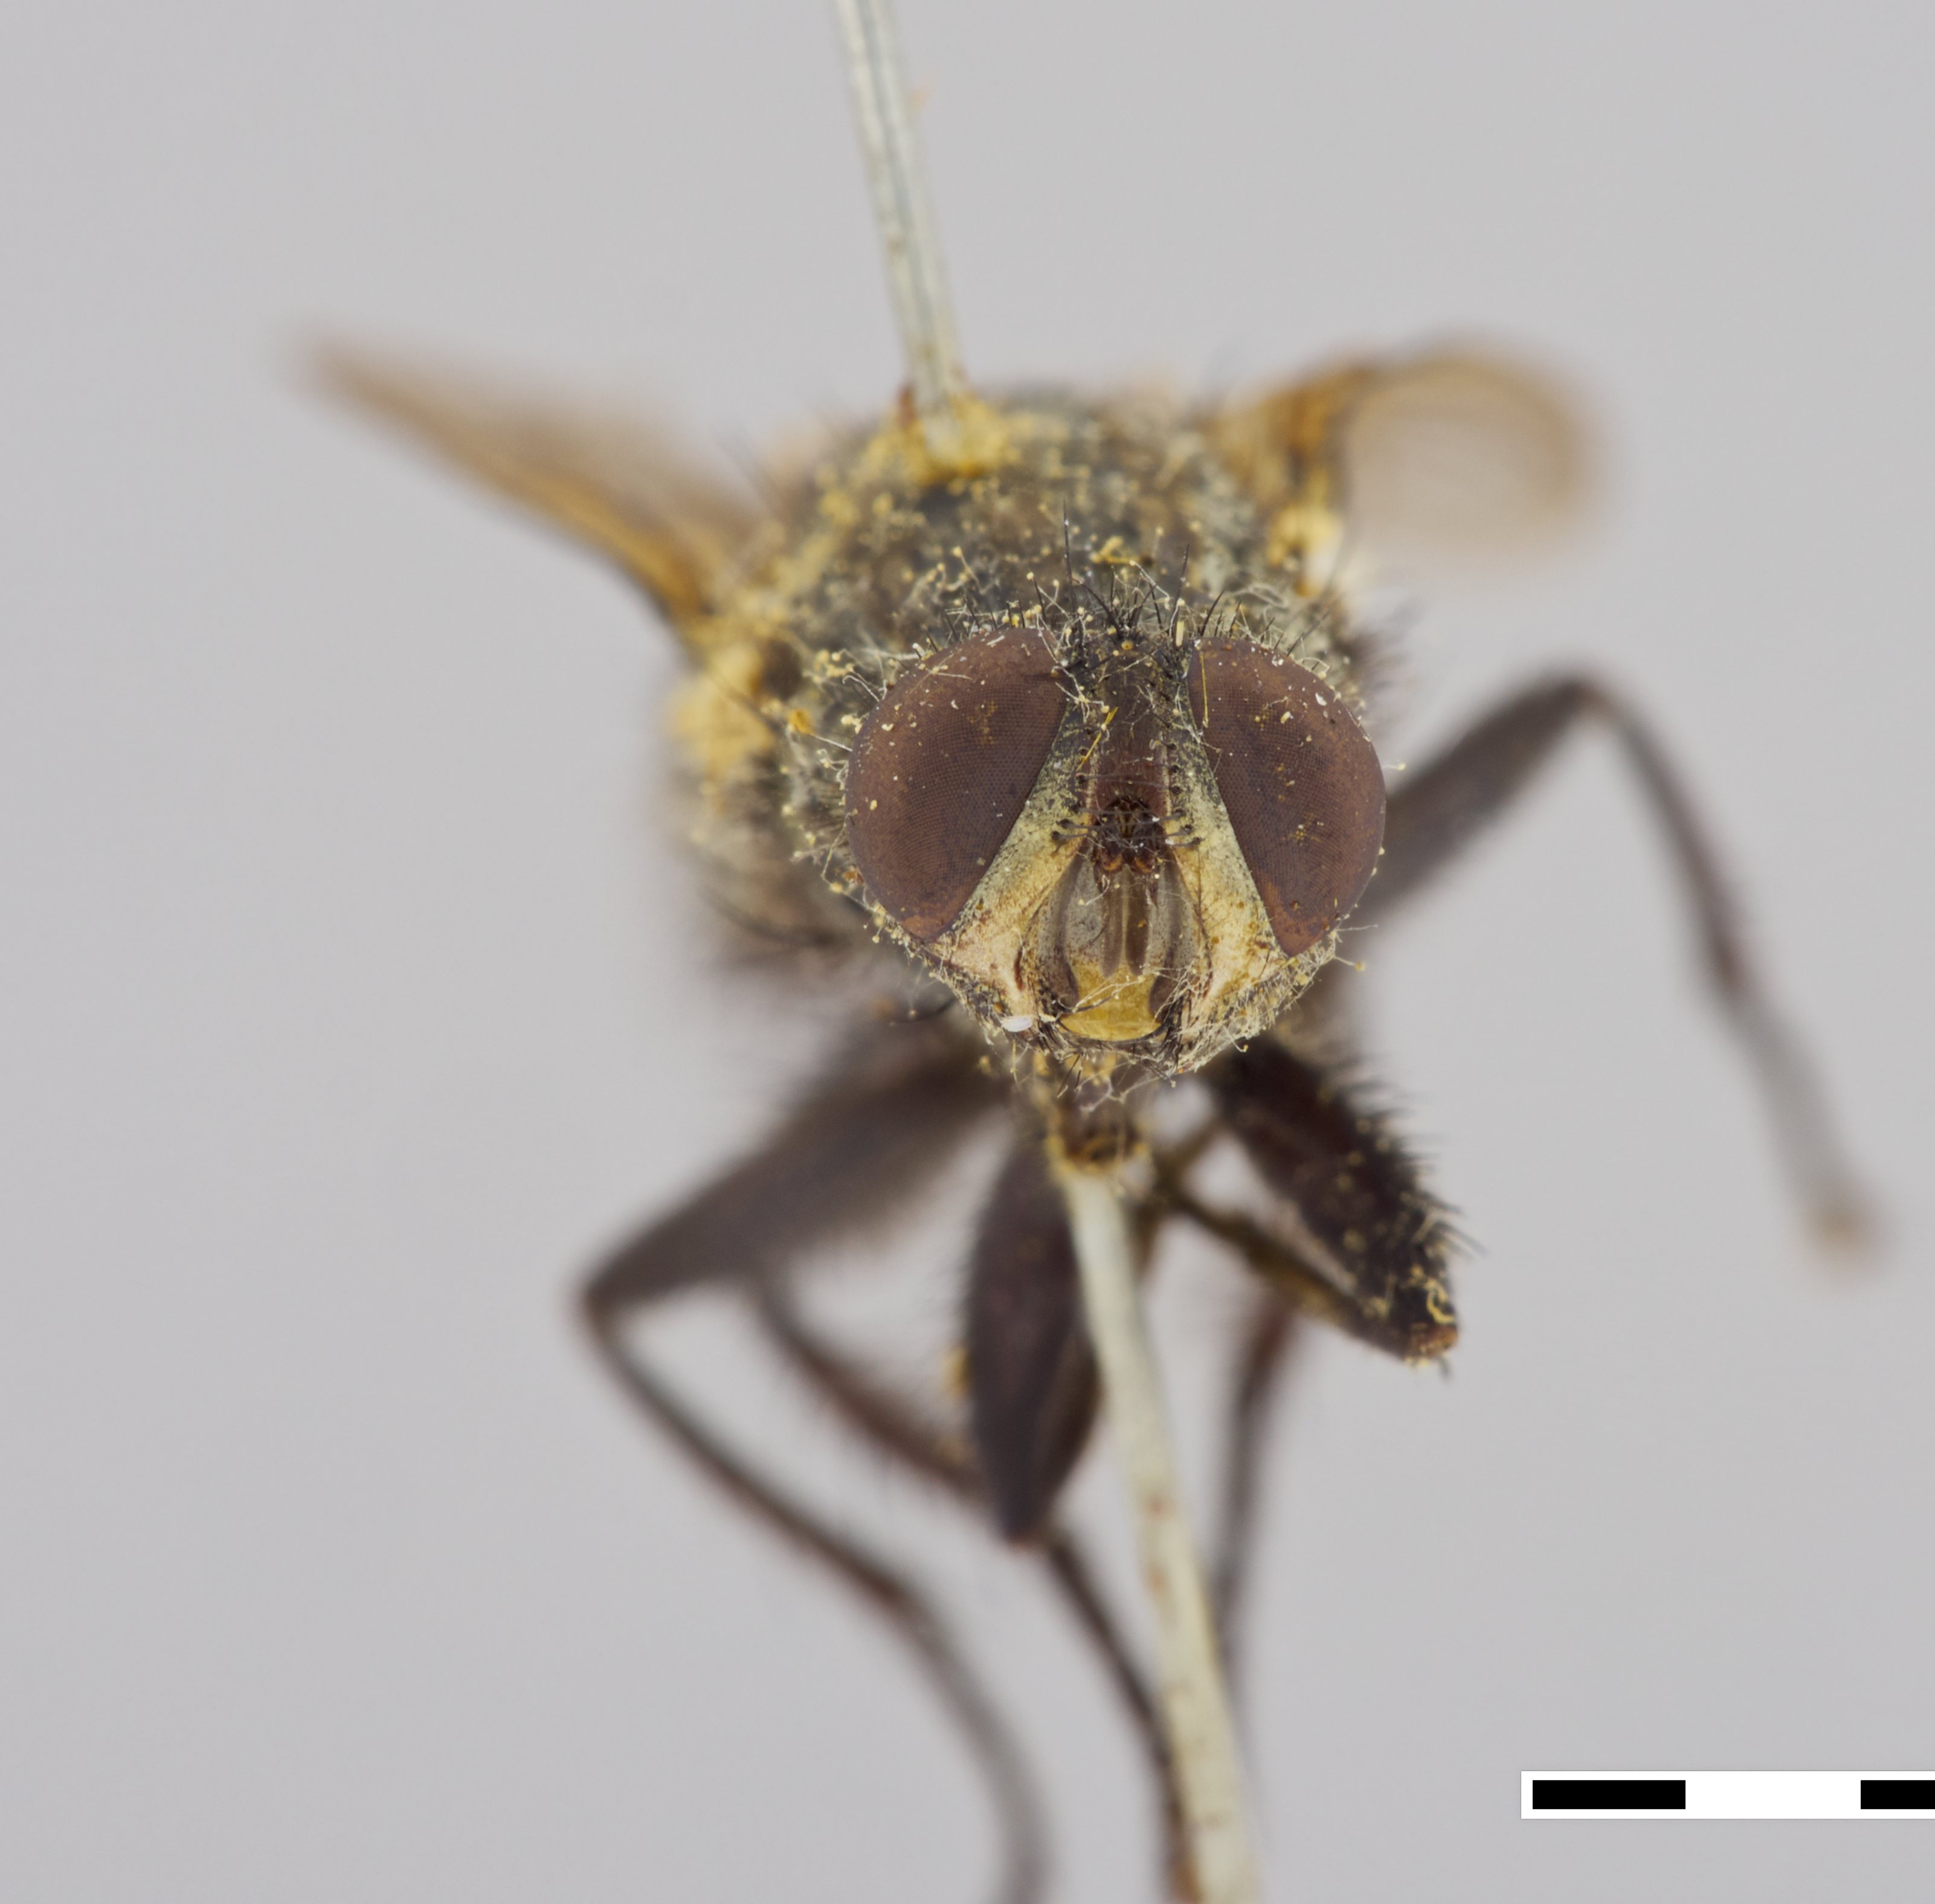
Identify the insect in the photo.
Parasarcophaga luzonensis (also Sarcophaga luzonensis)
